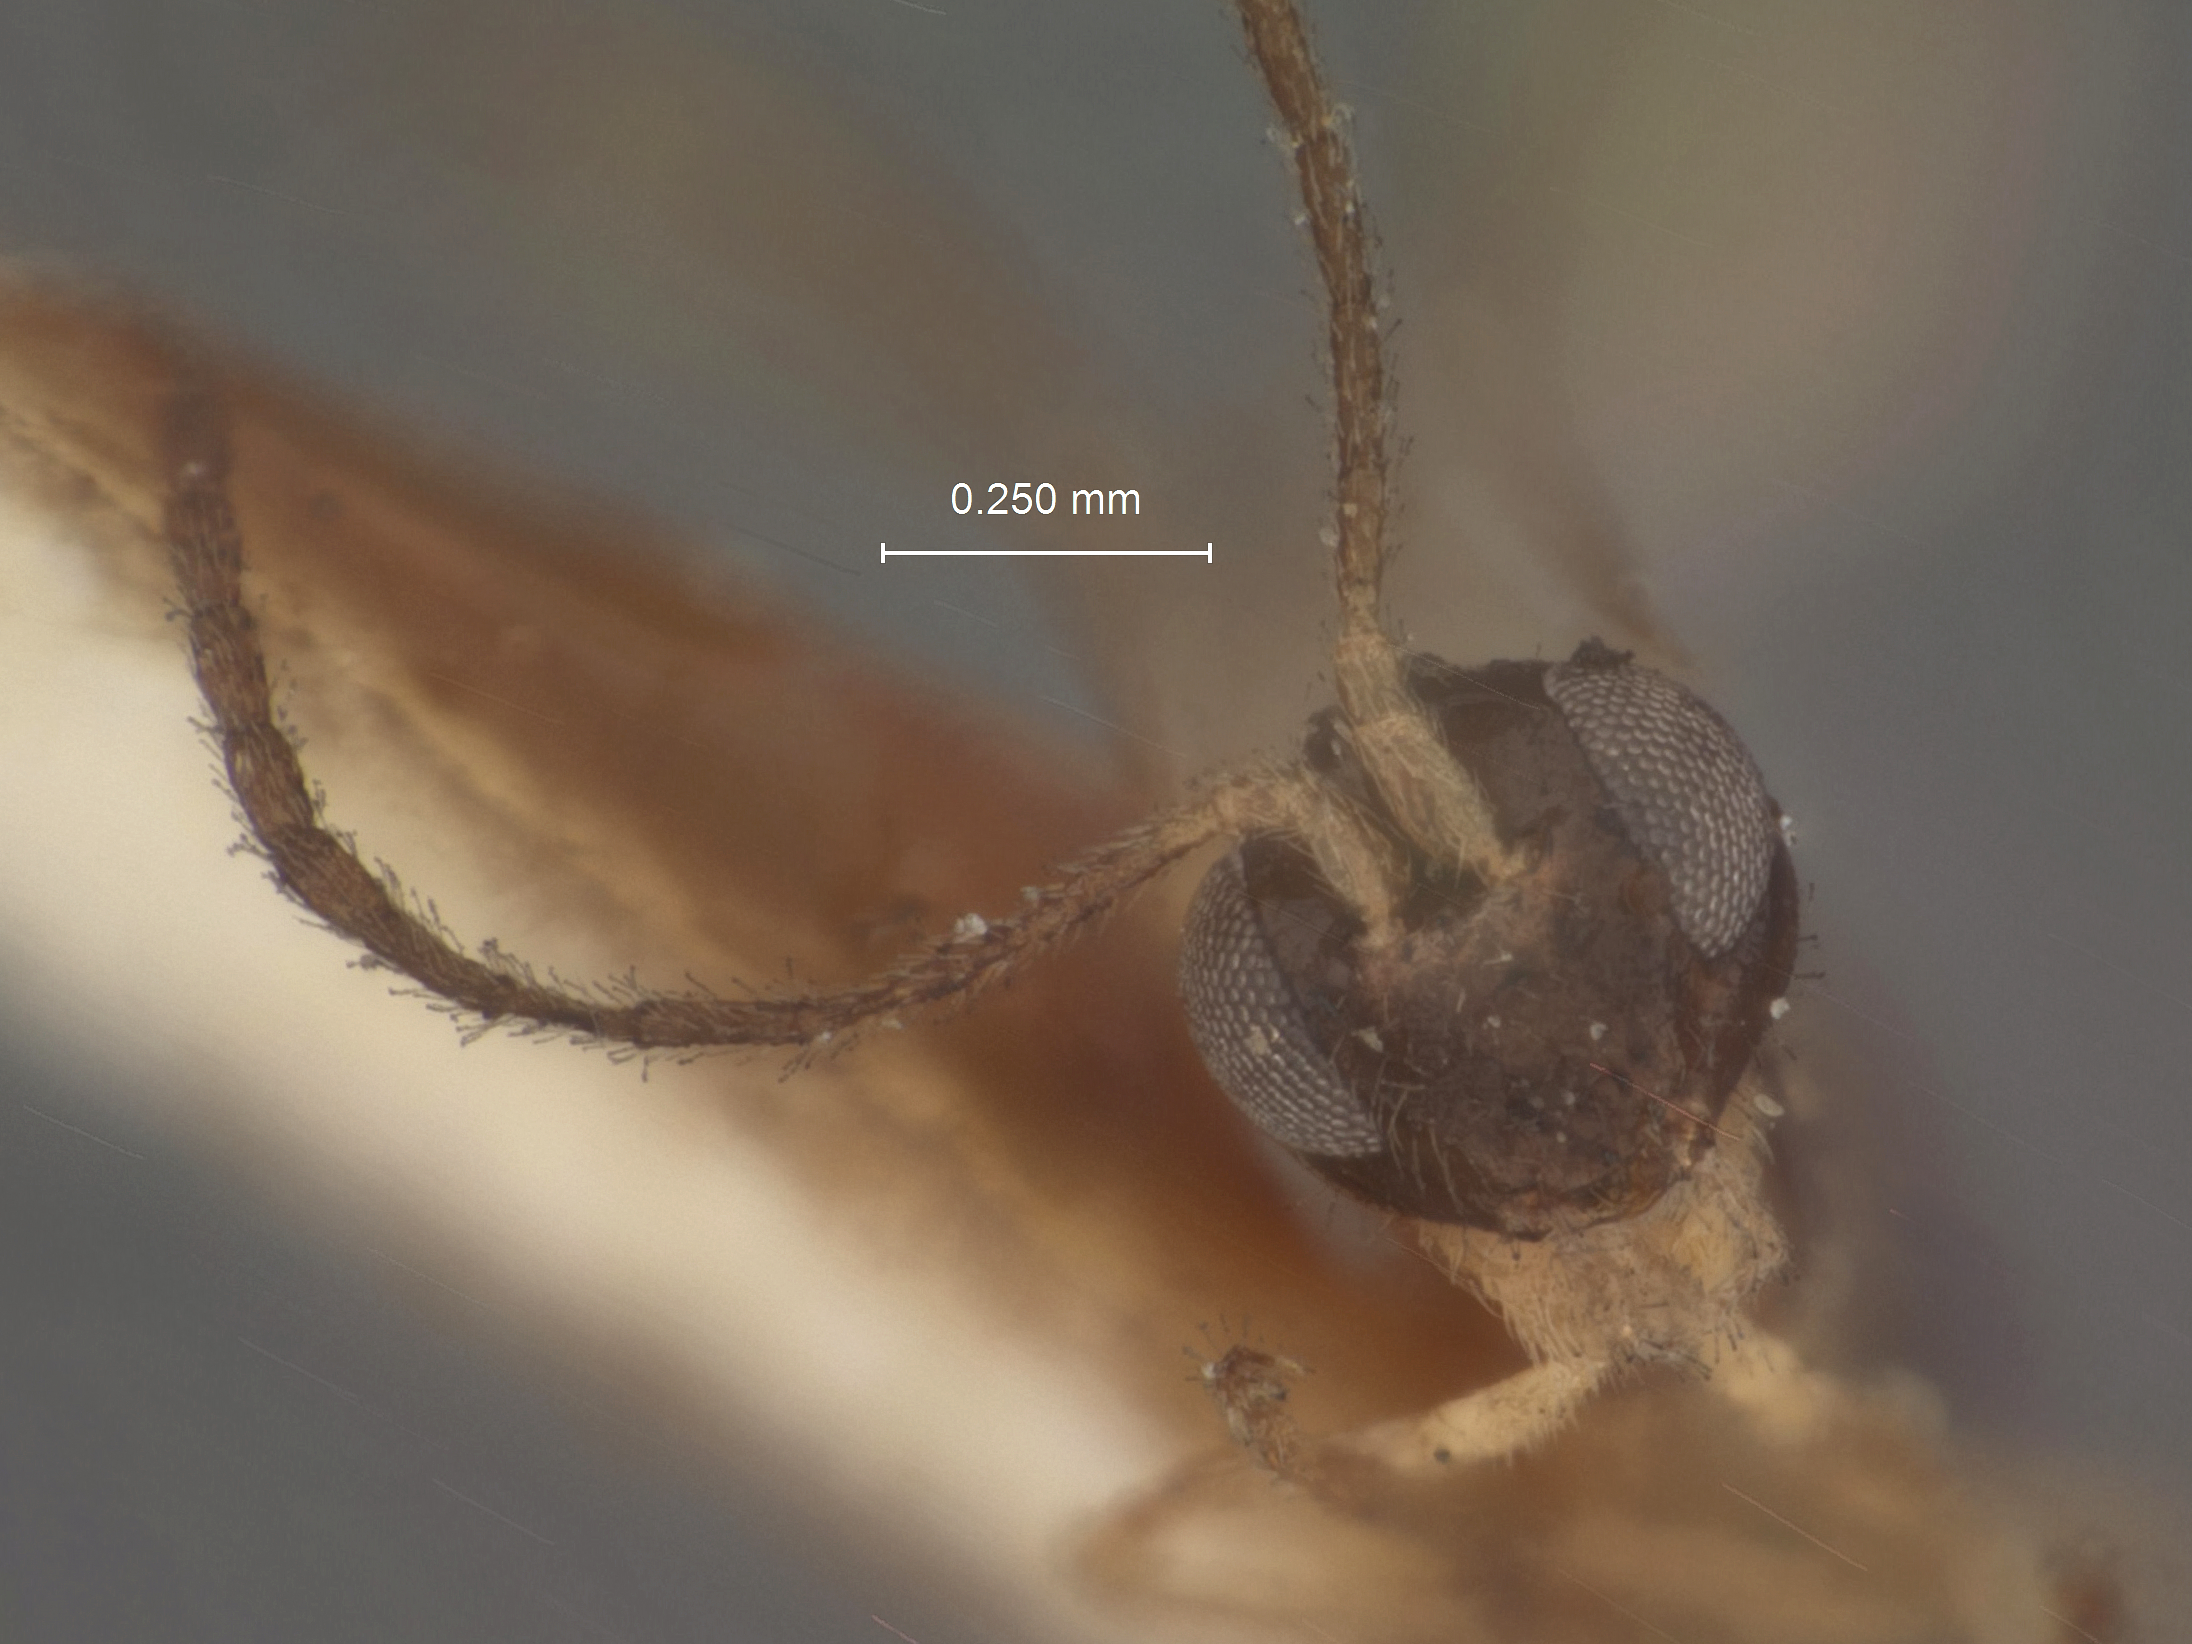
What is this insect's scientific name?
Hypoleptus columbianus
